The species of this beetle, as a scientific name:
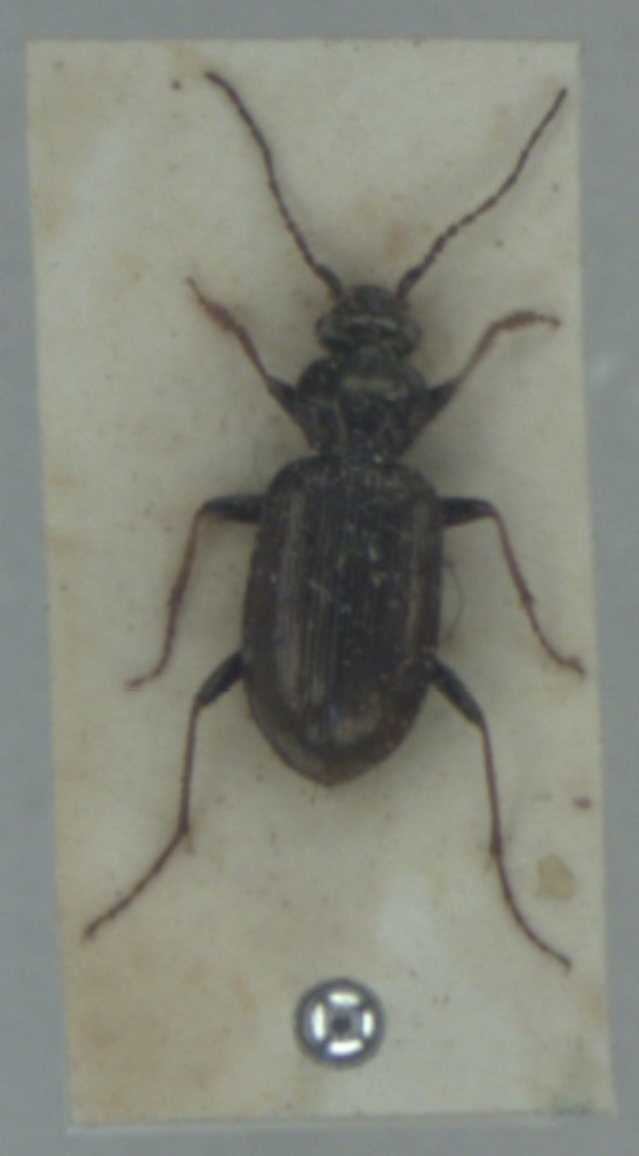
Loricera pilicornis
